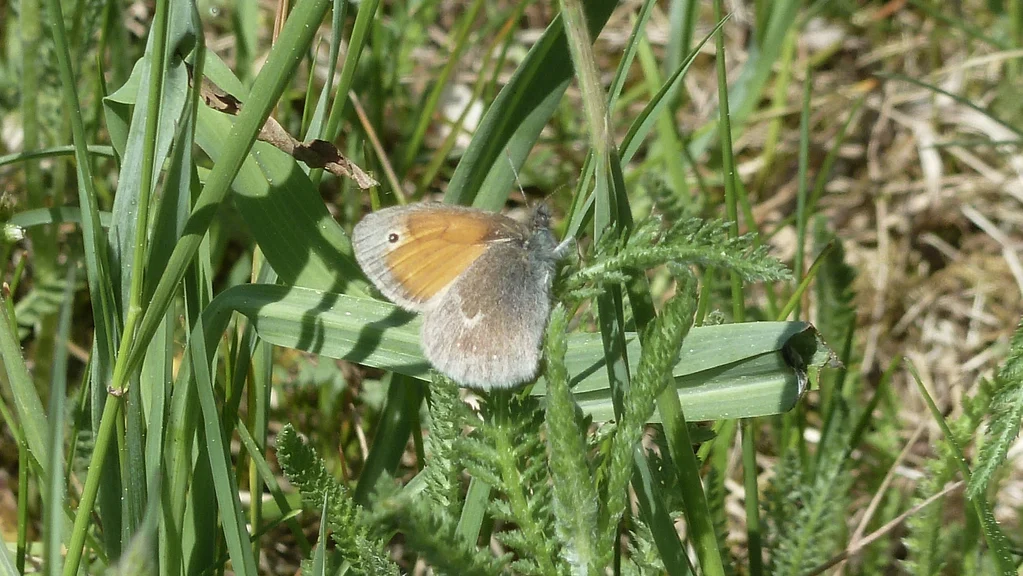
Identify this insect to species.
Coenonympha pamphilus
